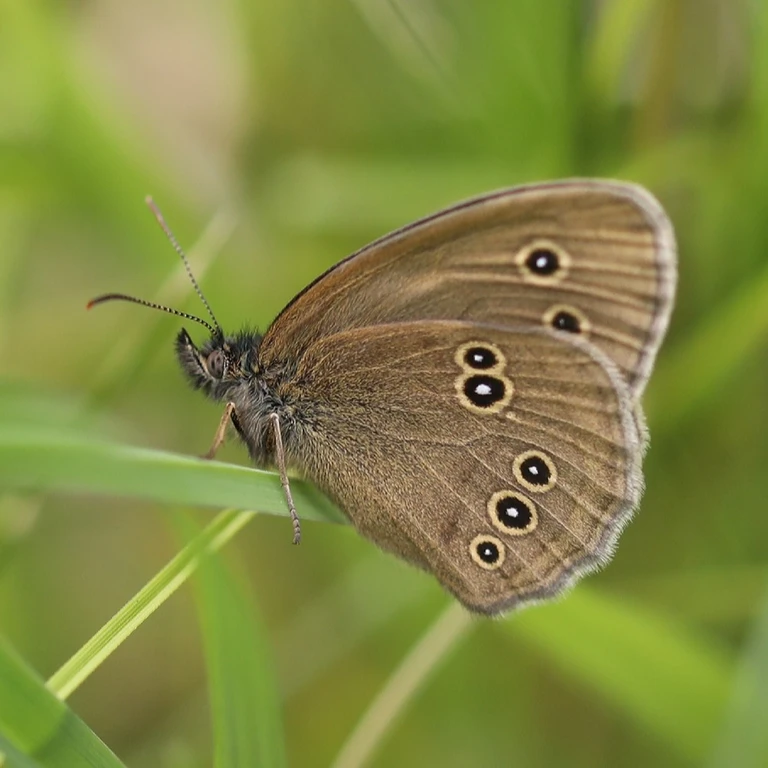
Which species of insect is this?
Aphantopus hyperantus
